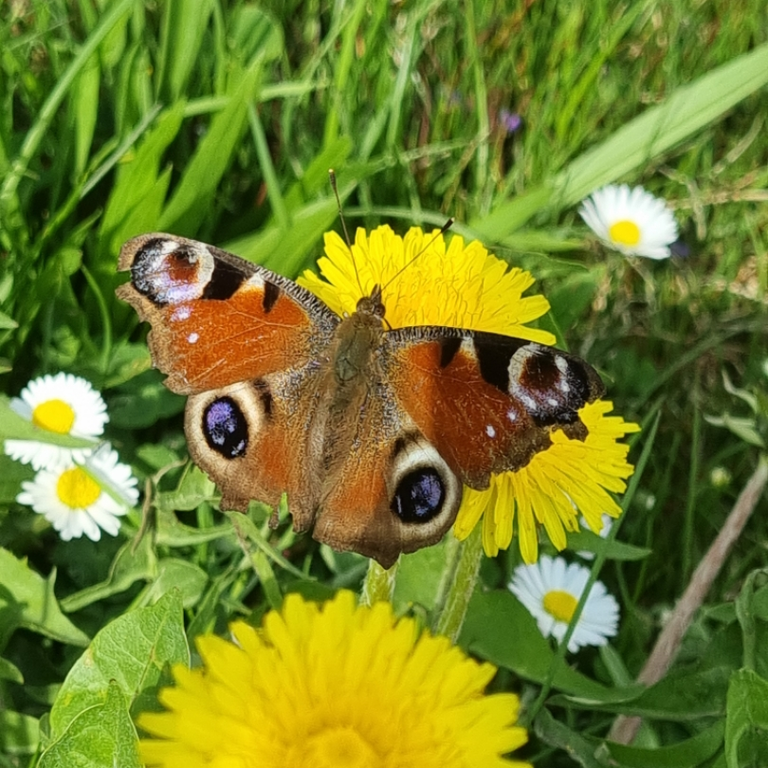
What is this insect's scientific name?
Aglais io
